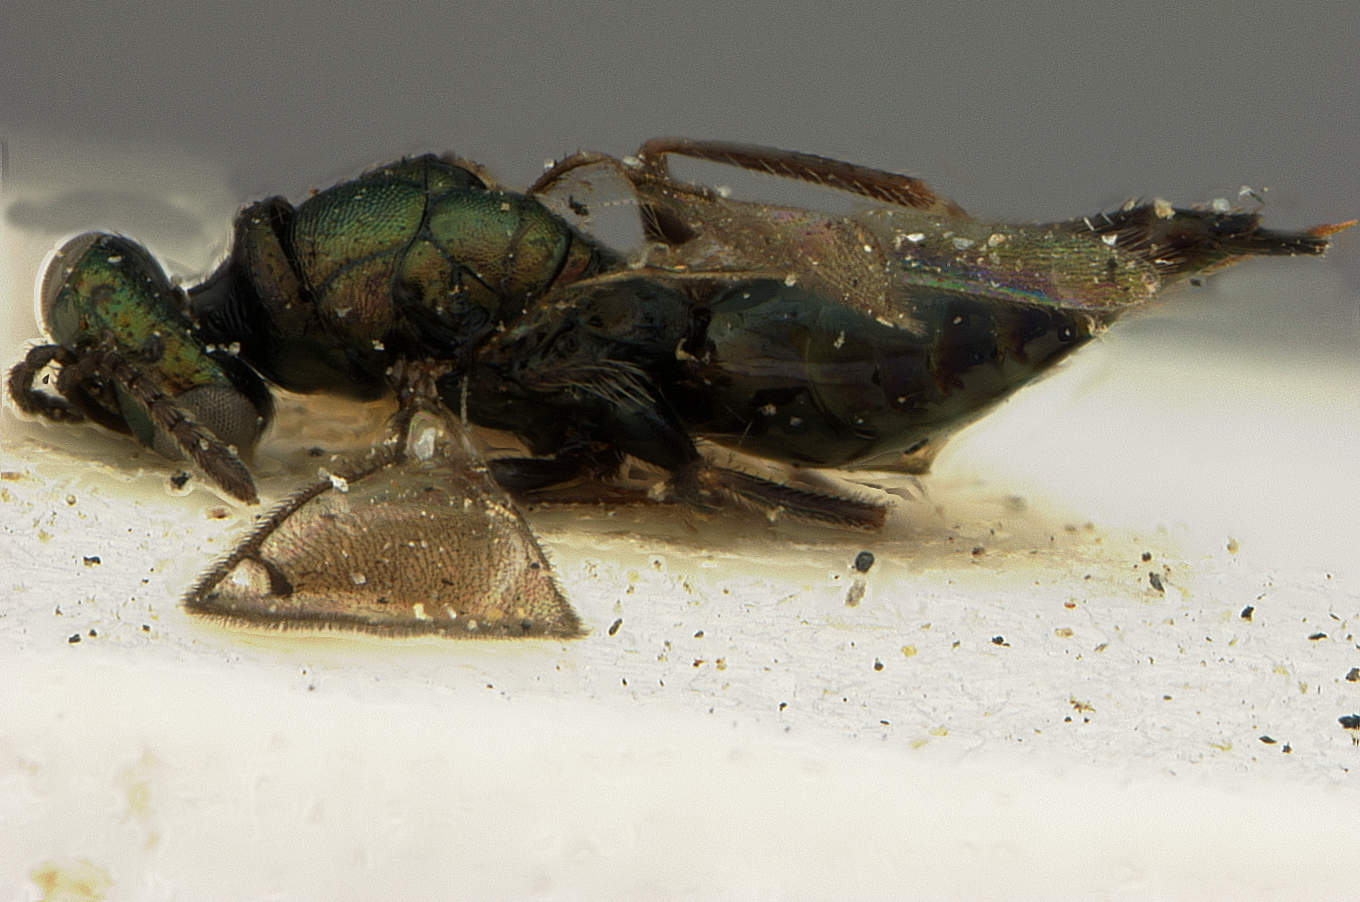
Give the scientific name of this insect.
Toxeuma nubilipennis
